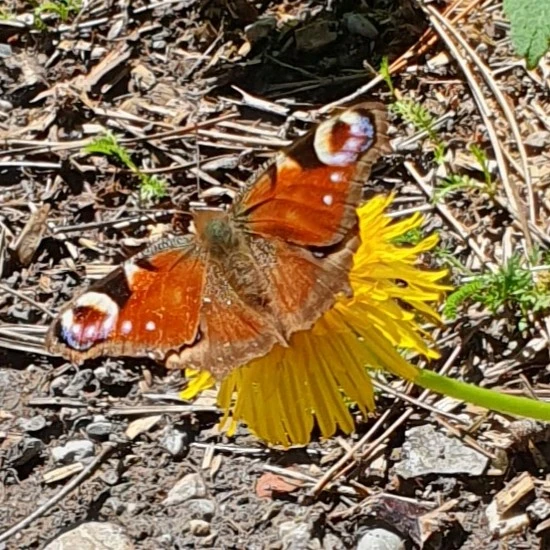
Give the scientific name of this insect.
Aglais io
